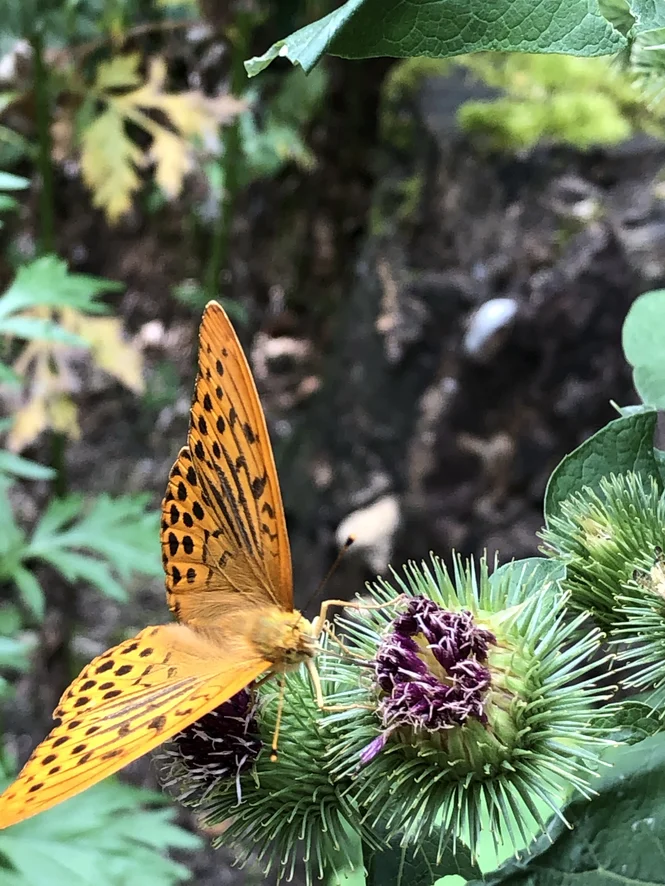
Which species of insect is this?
Argynnis paphia
